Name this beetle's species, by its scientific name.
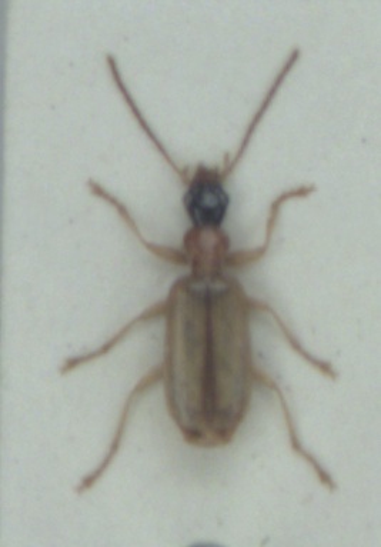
Demetrias atricapillus
